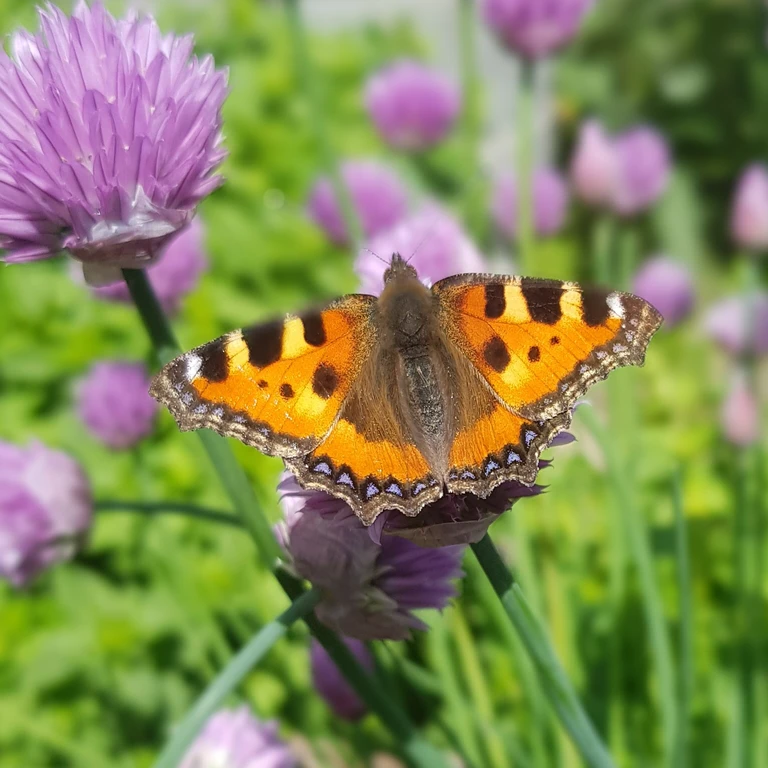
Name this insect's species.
Aglais urticae
